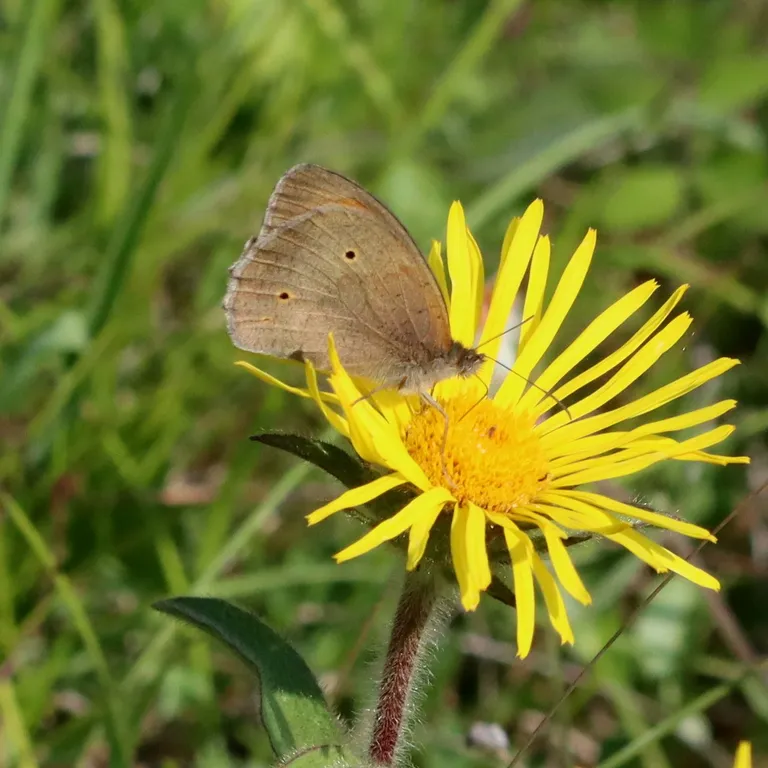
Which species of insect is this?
Maniola jurtina
